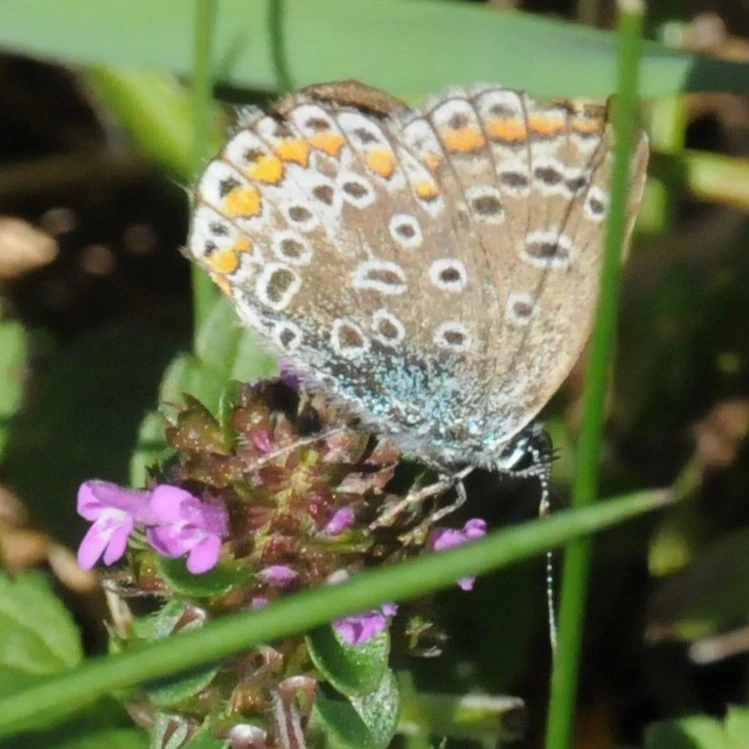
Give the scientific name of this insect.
Polyommatus icarus
